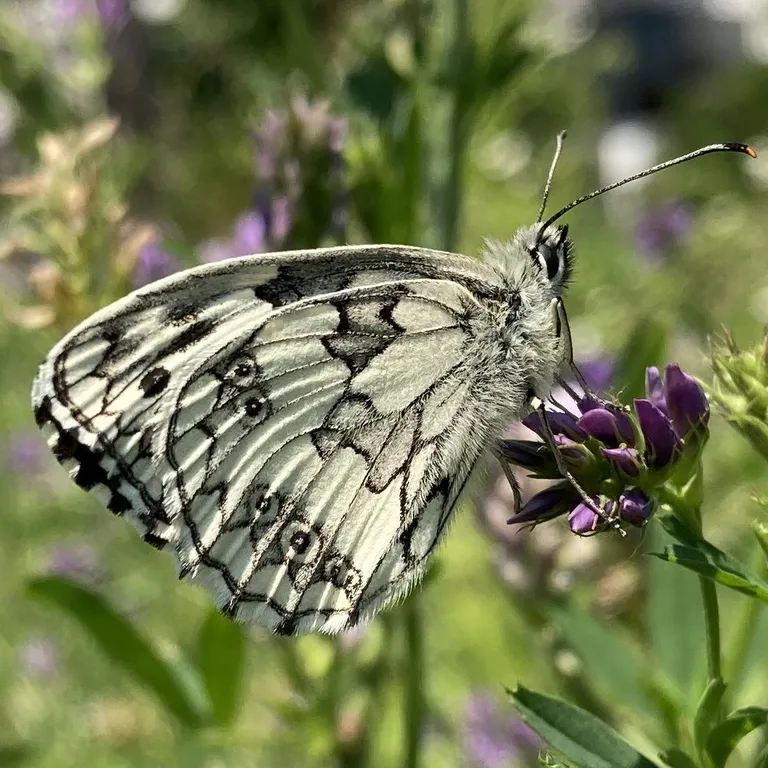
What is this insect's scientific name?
Melanargia galathea
